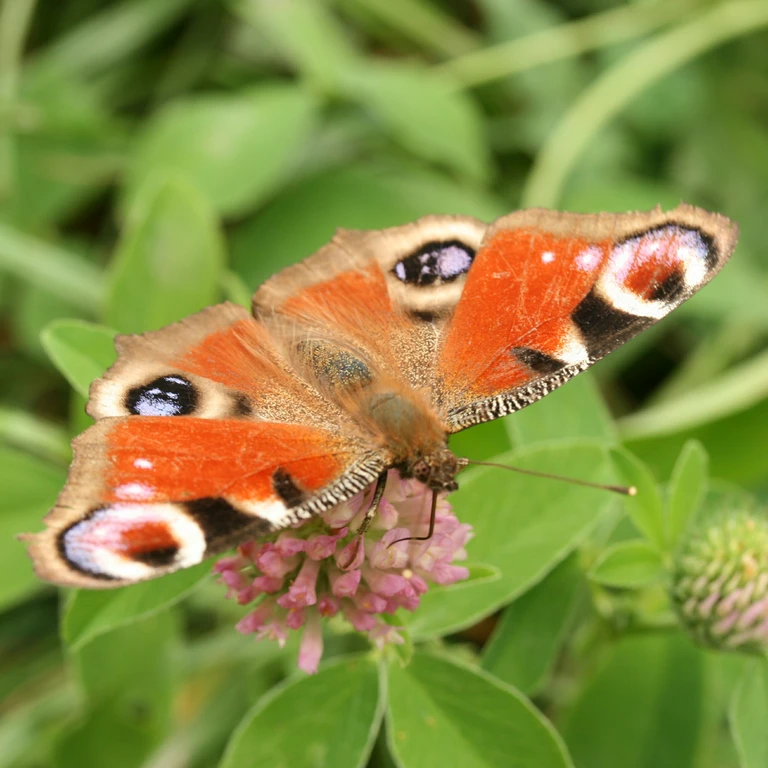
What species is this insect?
Aglais io
